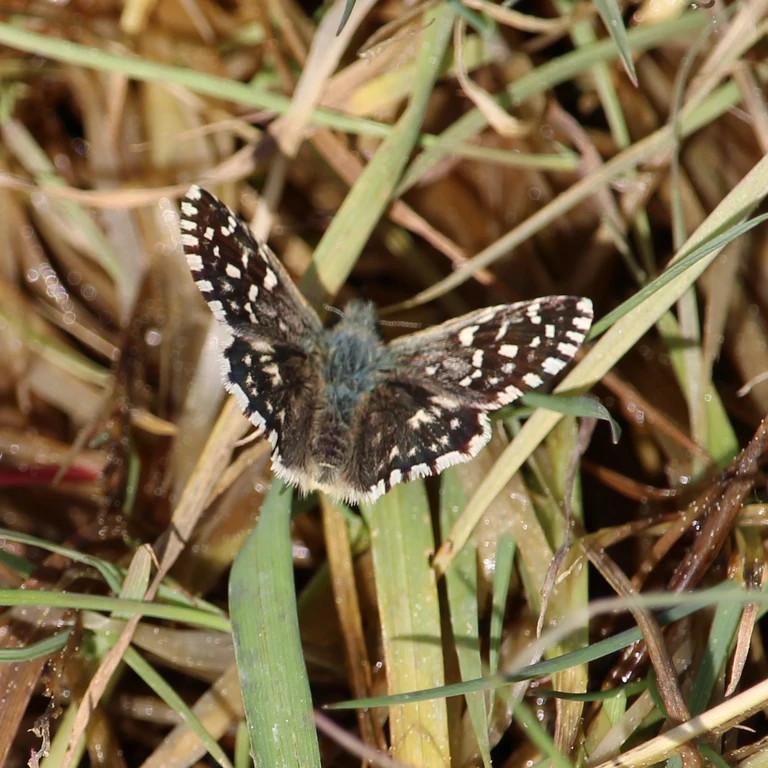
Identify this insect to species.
Pyrgus malvae
